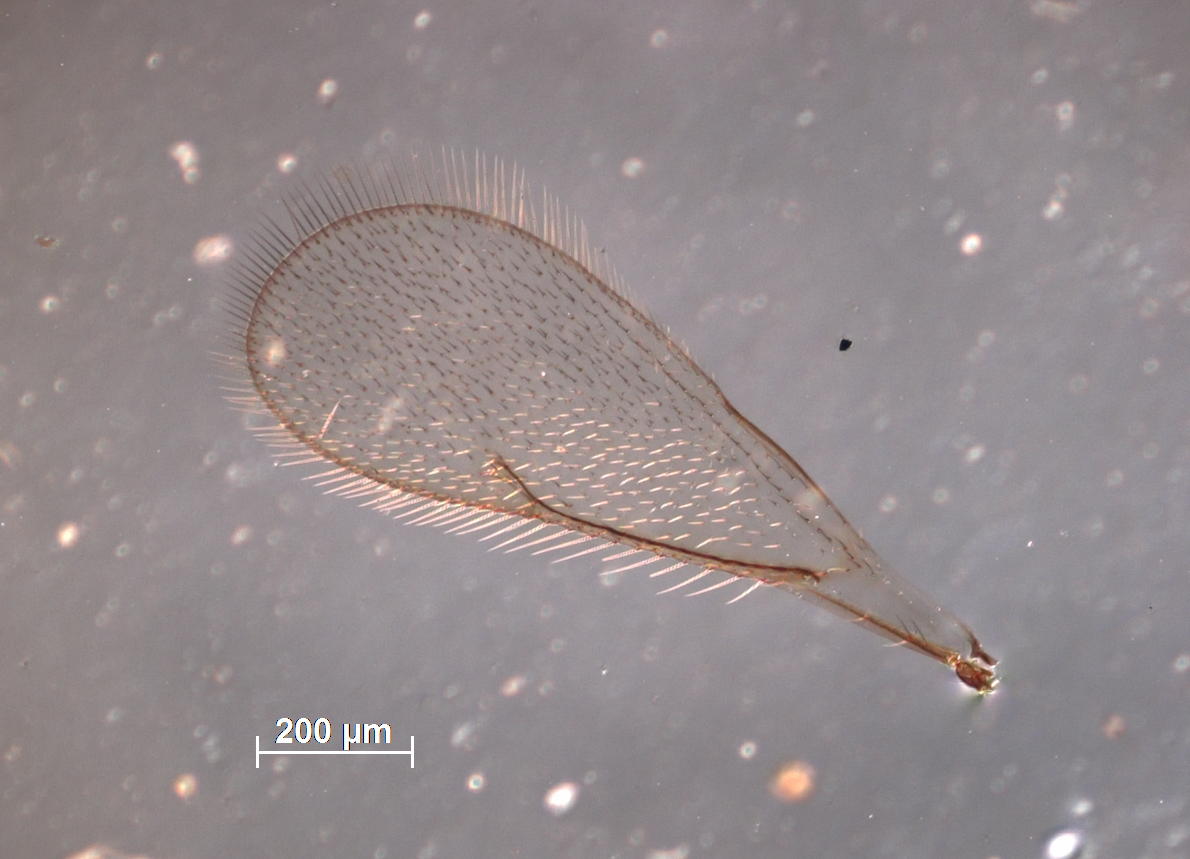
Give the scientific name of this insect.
Tetrastichus uniarticulata
